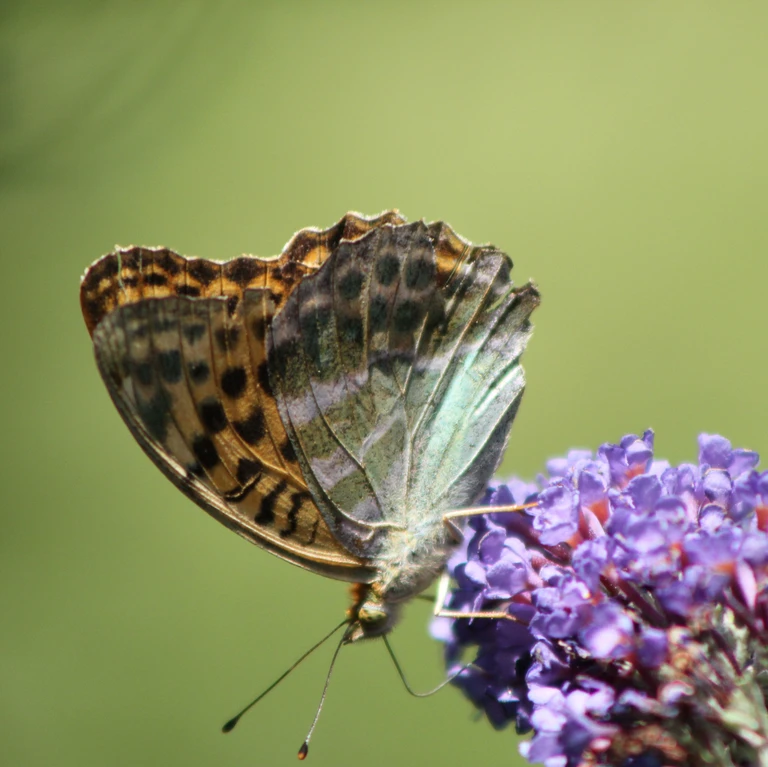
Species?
Argynnis paphia
